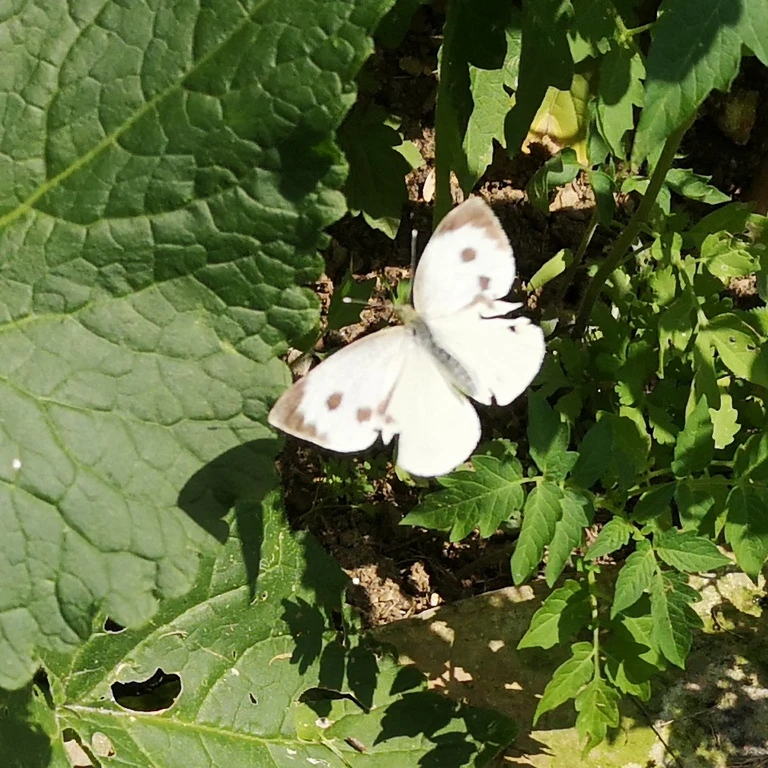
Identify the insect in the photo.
Pieris brassicae
